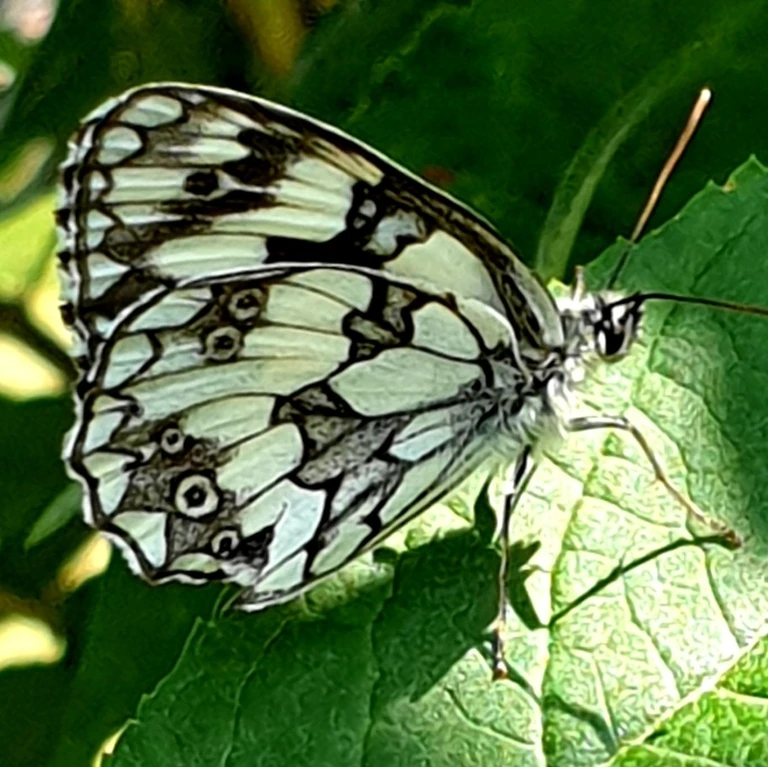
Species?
Melanargia galathea
